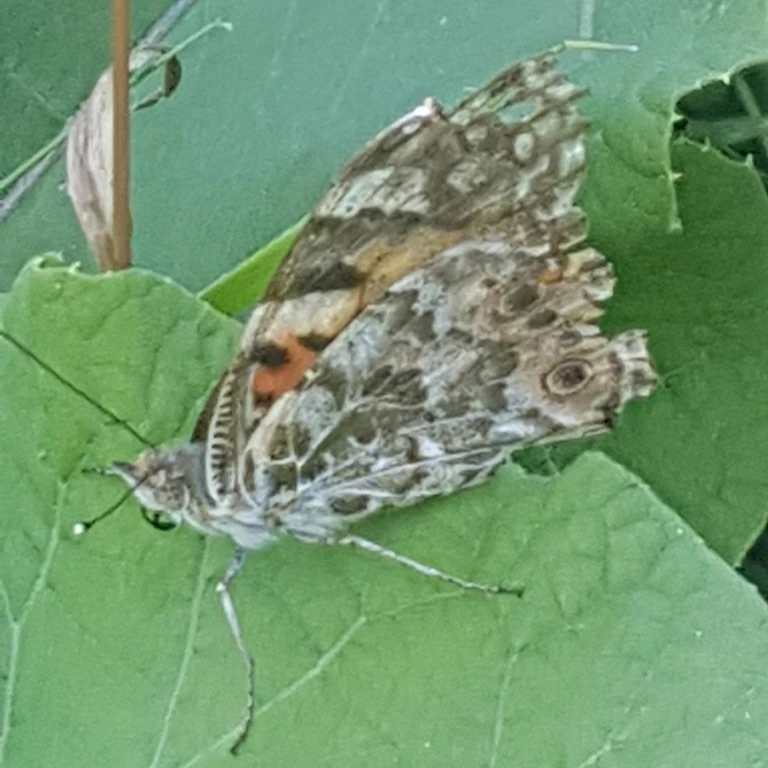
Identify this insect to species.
Vanessa cardui
